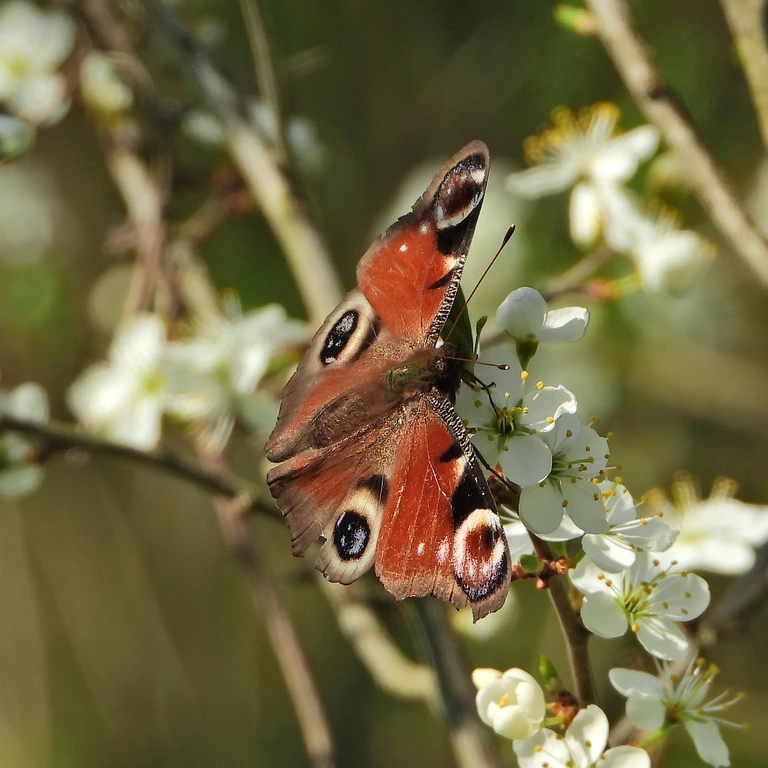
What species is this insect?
Aglais io
